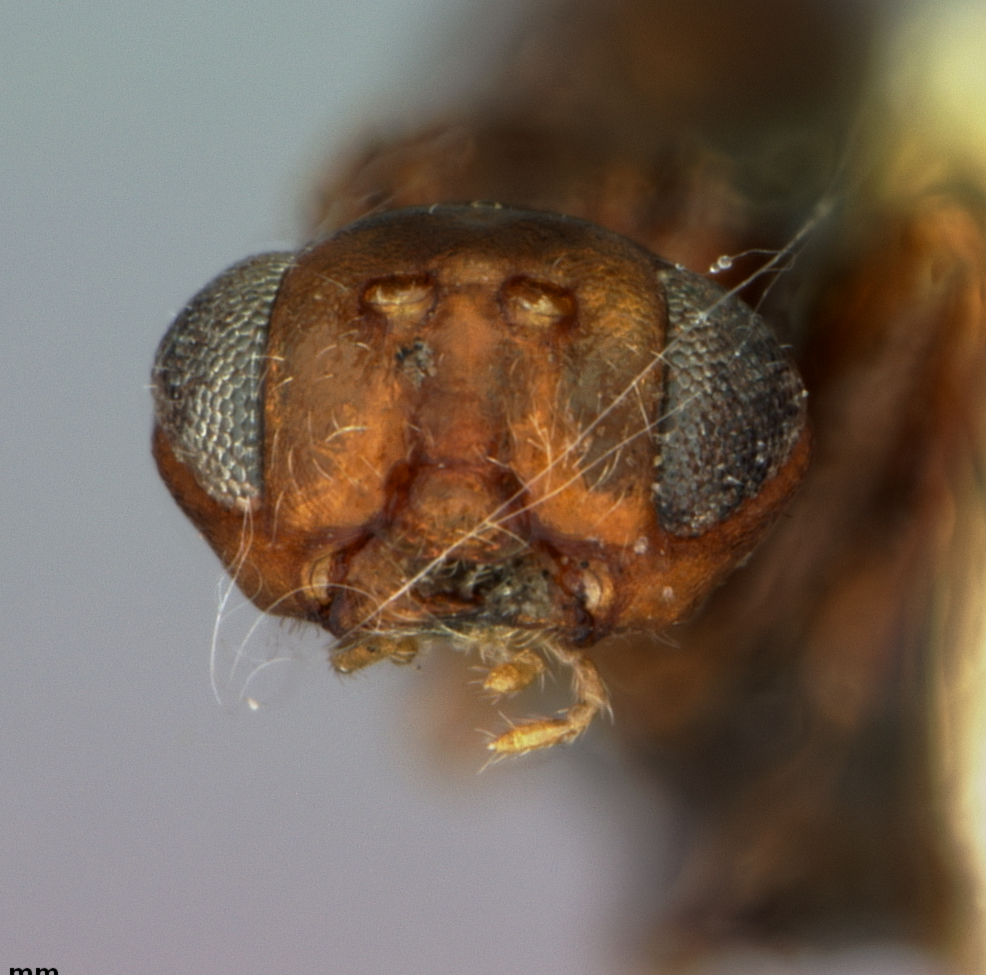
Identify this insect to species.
Acraspis vaccinii
